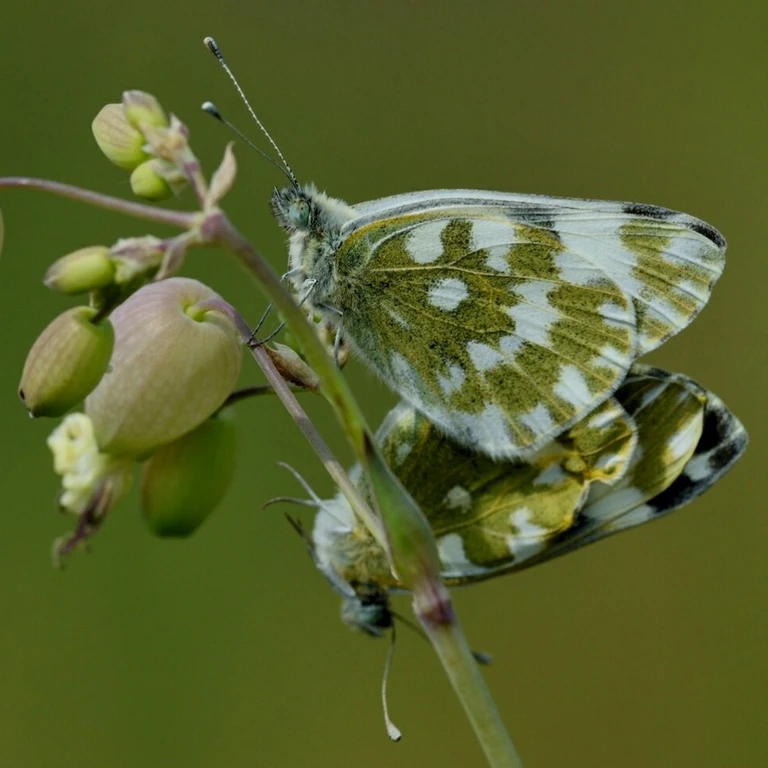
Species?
Pontia edusa
